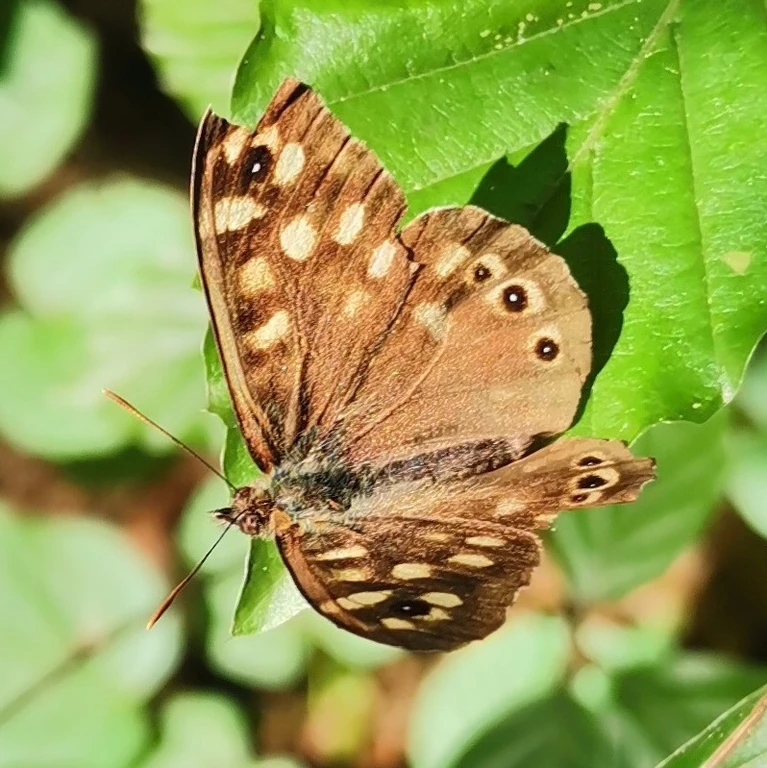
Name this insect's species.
Pararge aegeria
